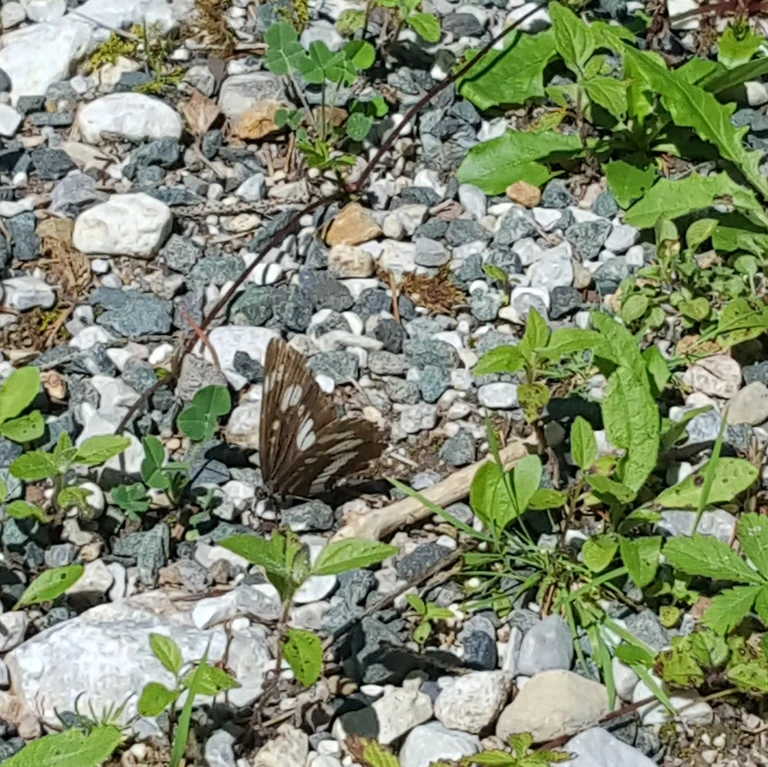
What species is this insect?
Limenitis camilla (also Ladoga camilla)
